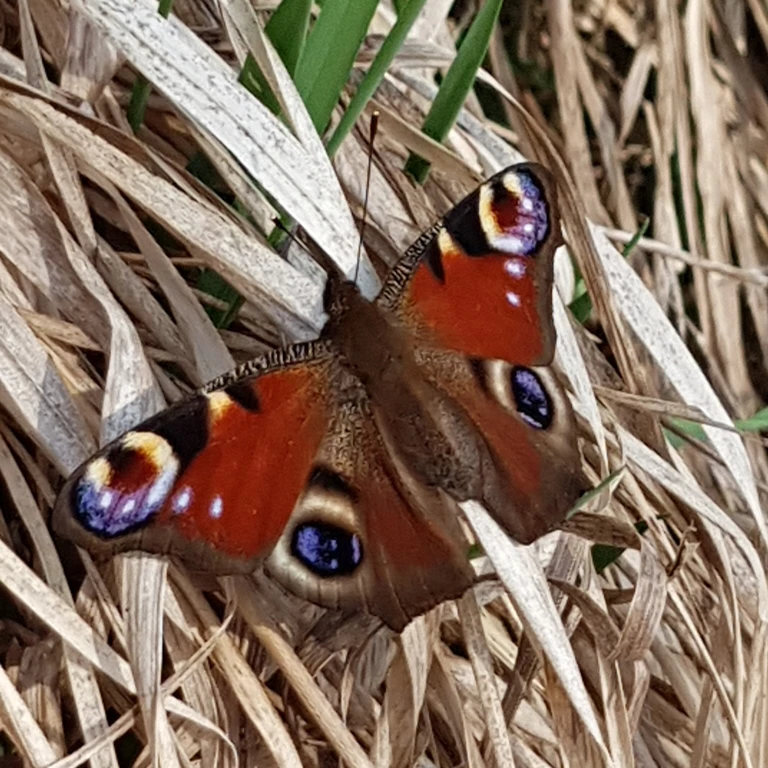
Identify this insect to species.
Aglais io
